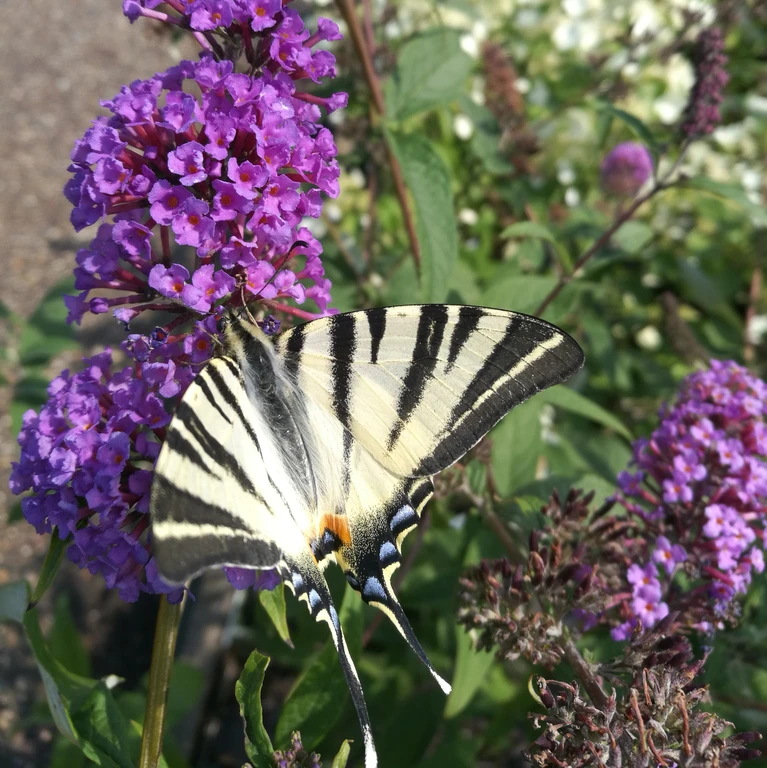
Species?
Iphiclides podalirius
